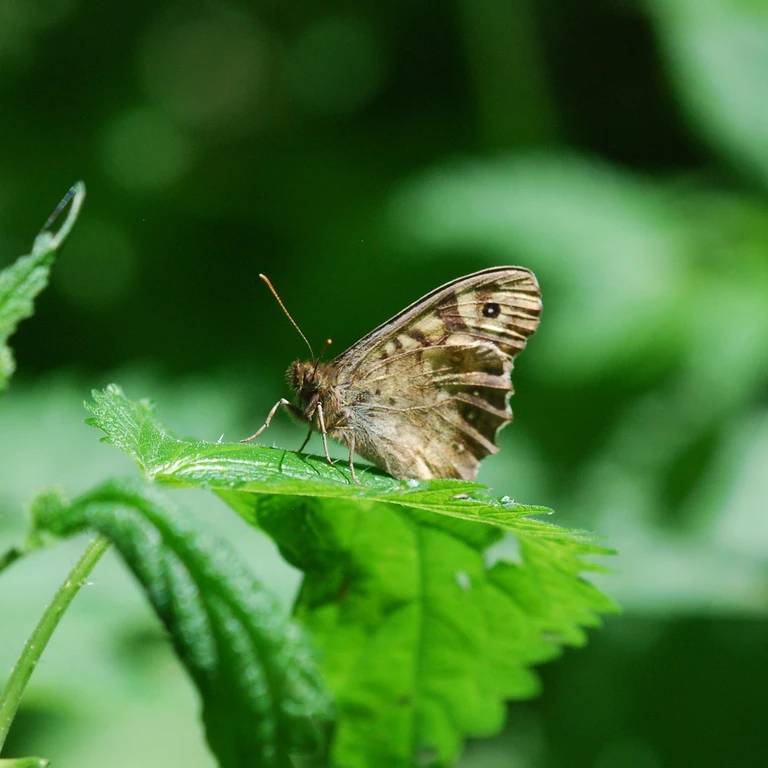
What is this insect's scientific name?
Pararge aegeria
